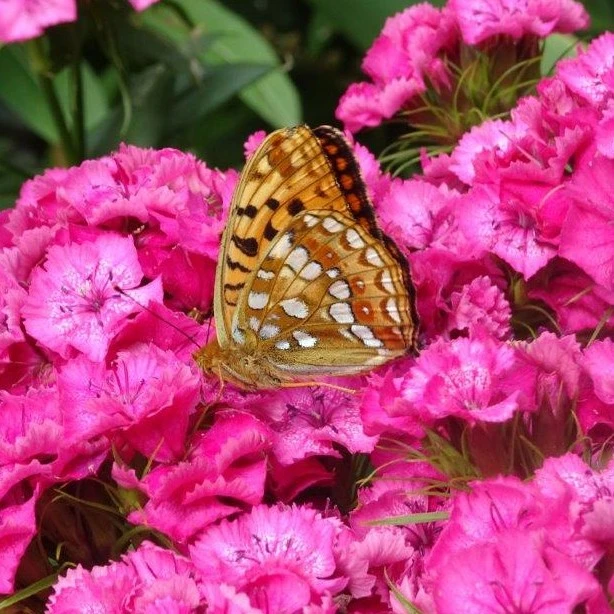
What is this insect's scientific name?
Fabriciana adippe
